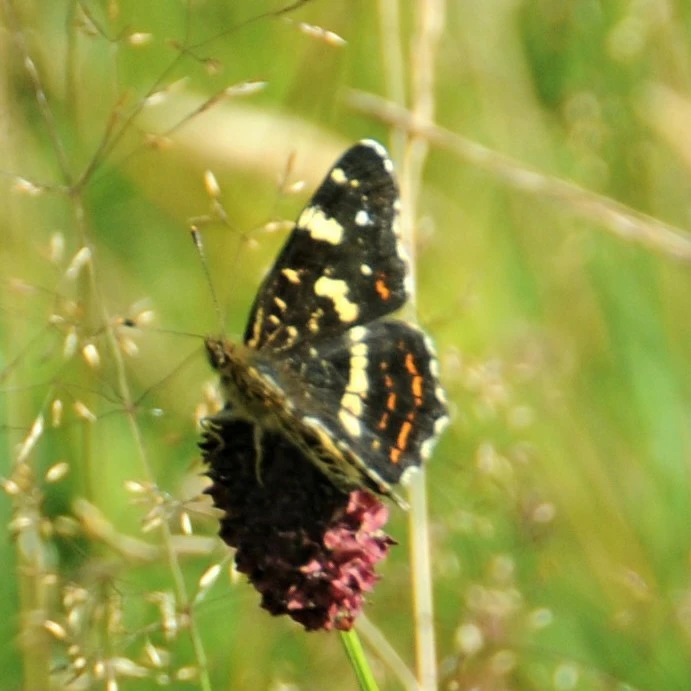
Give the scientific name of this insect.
Araschnia levana
